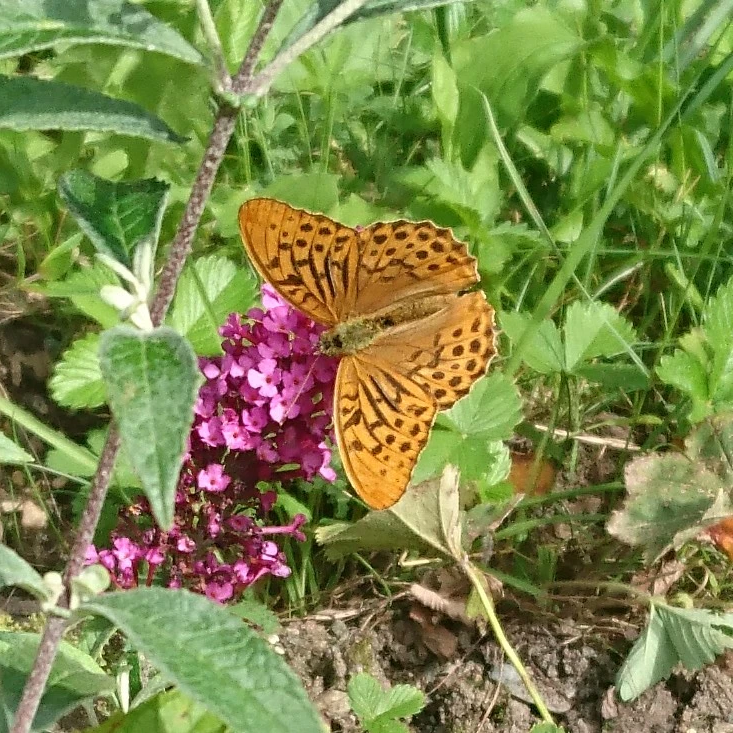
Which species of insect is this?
Argynnis paphia
